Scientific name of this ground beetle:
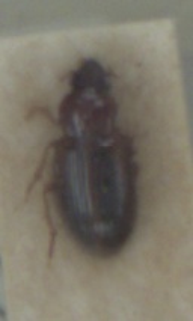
Bradycellus caucasicus
